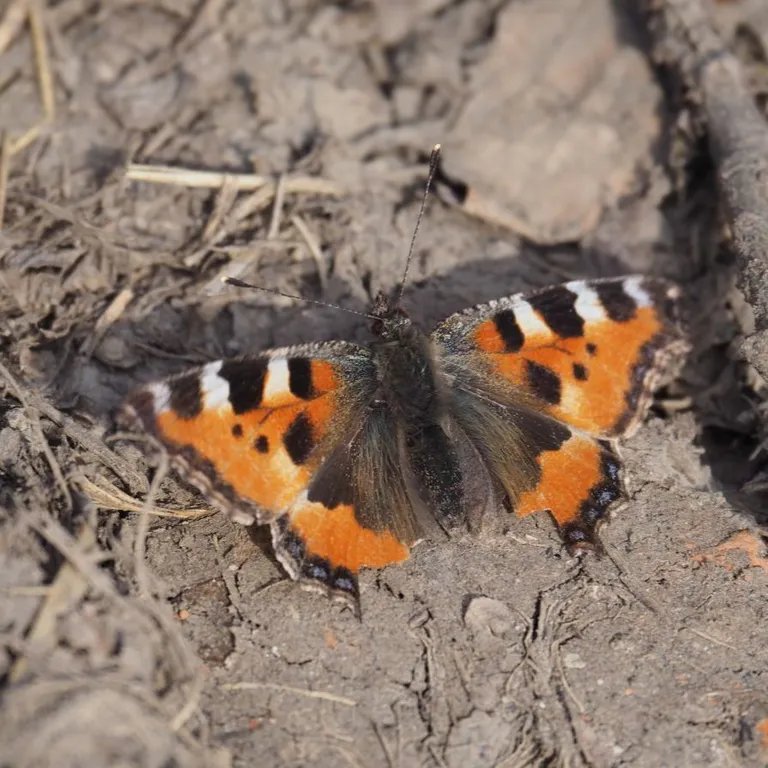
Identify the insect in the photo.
Aglais urticae
